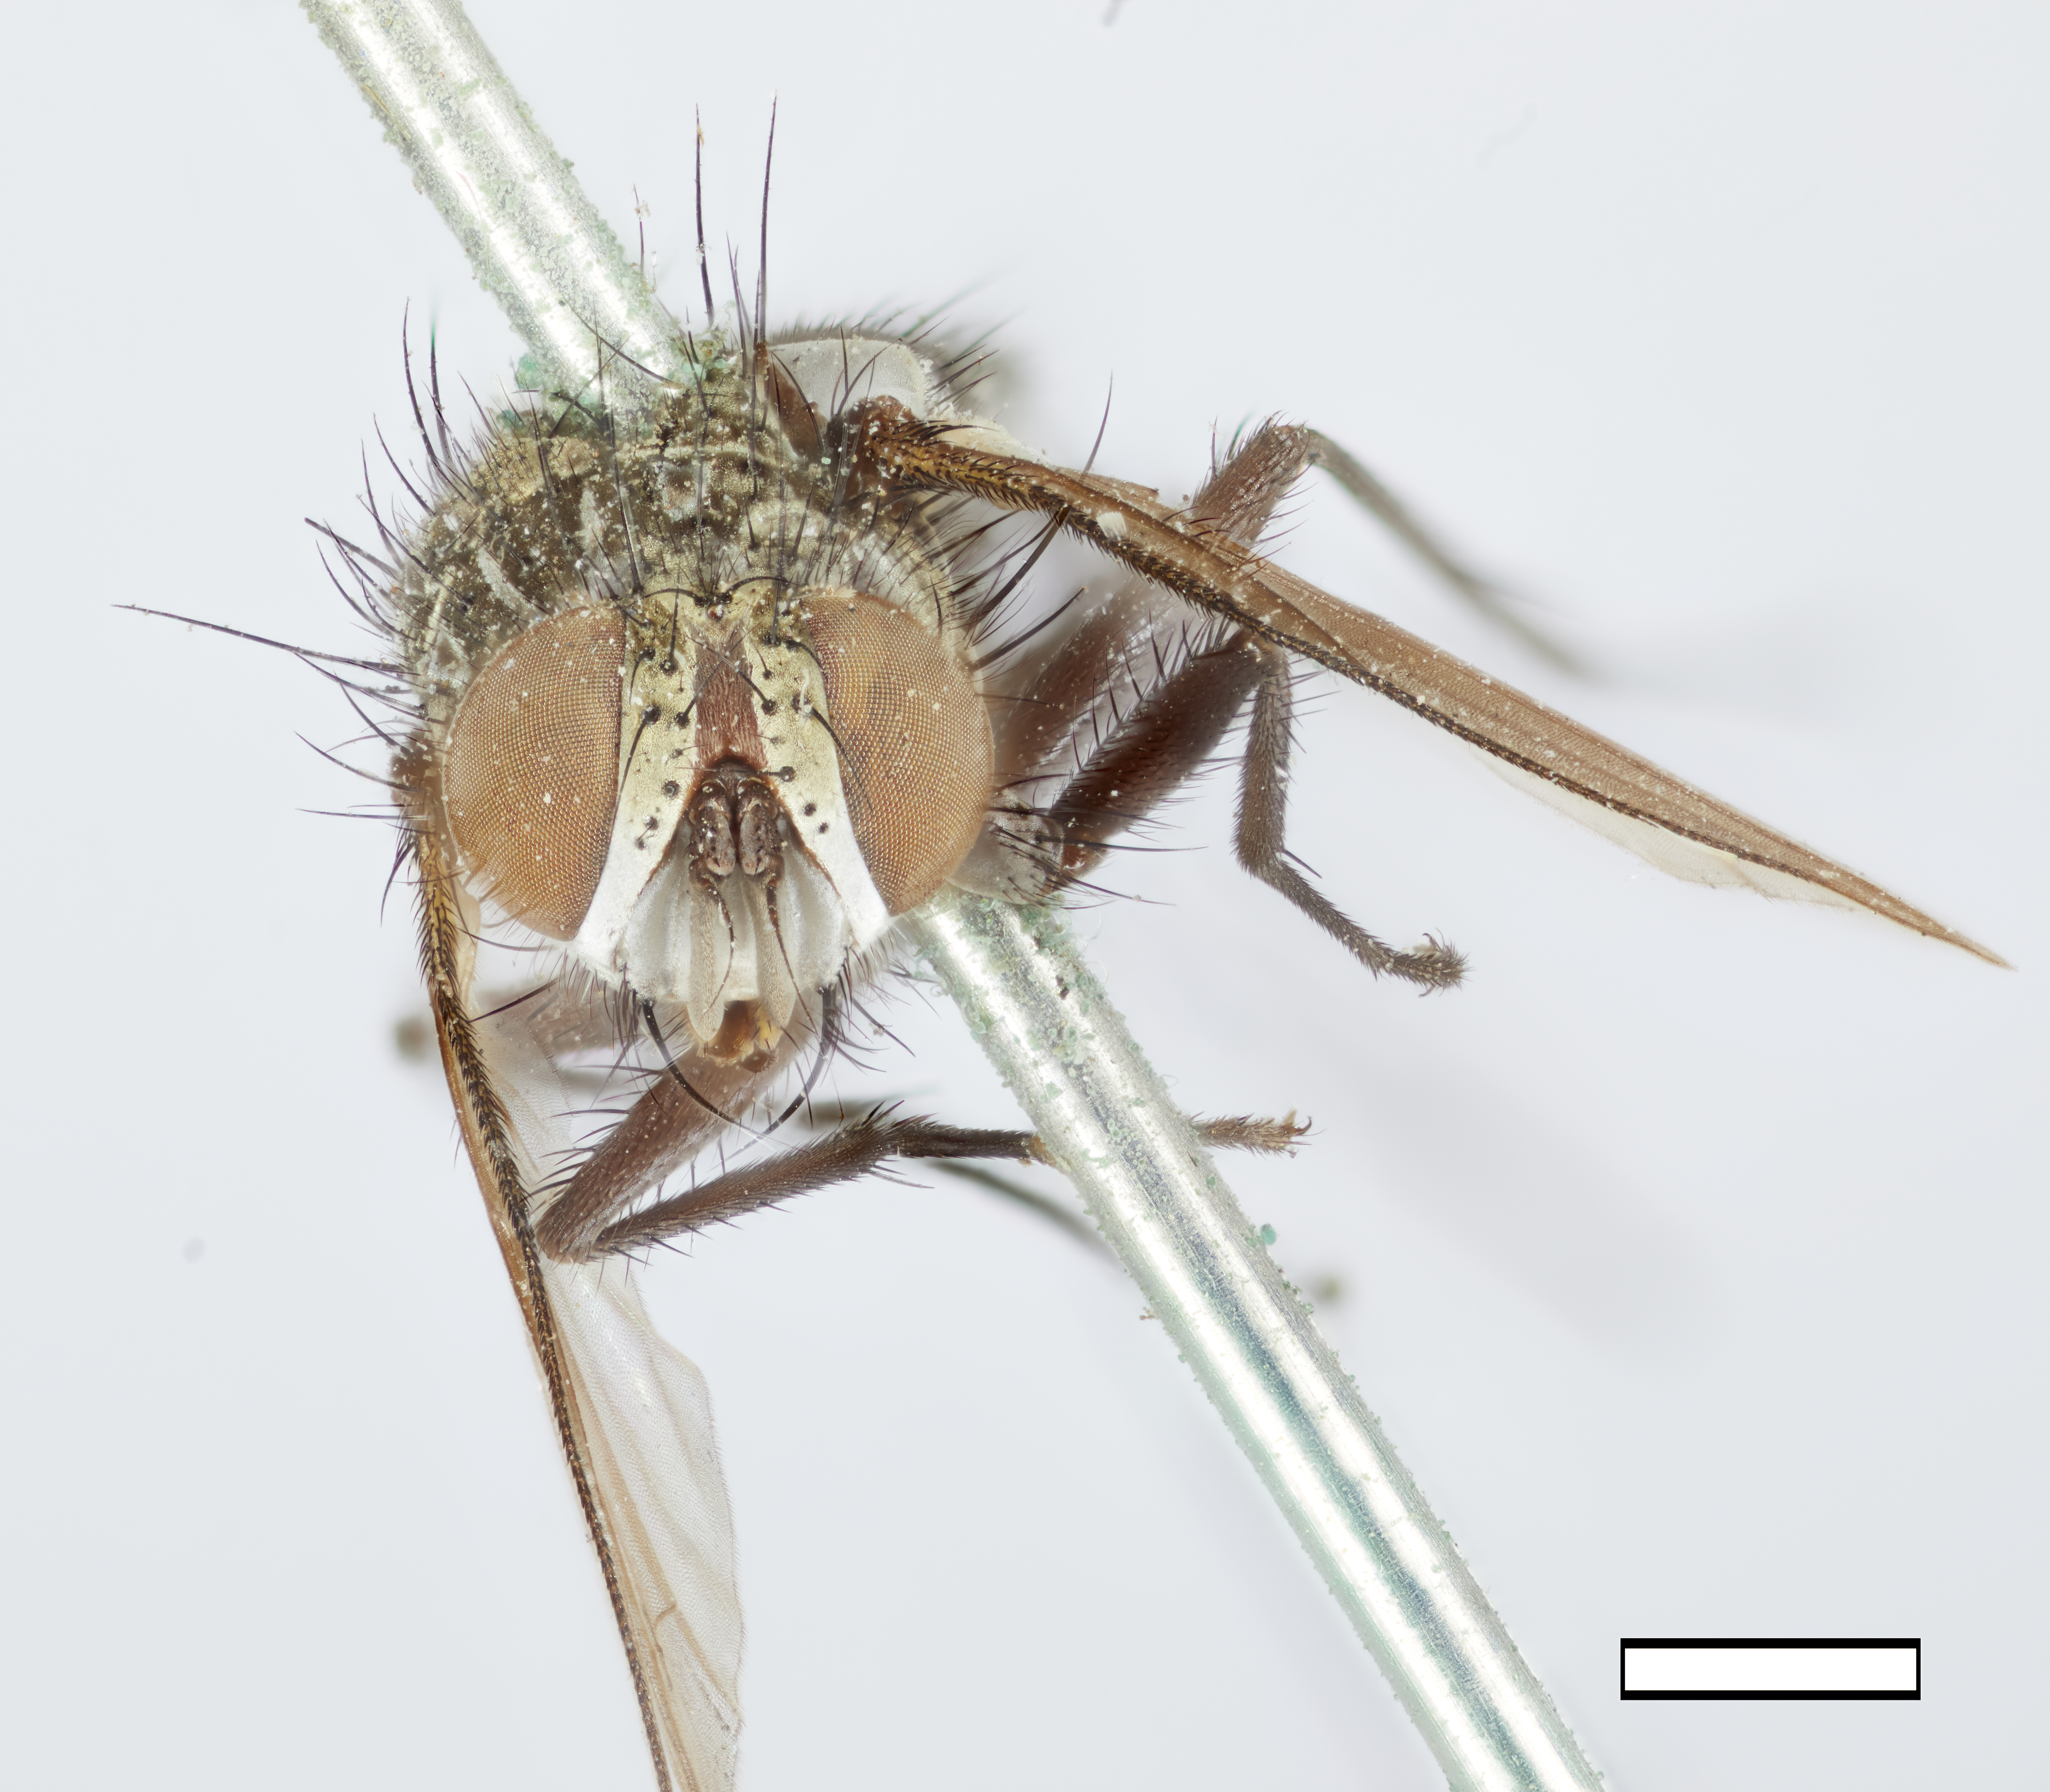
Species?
Hypostena variabilis
